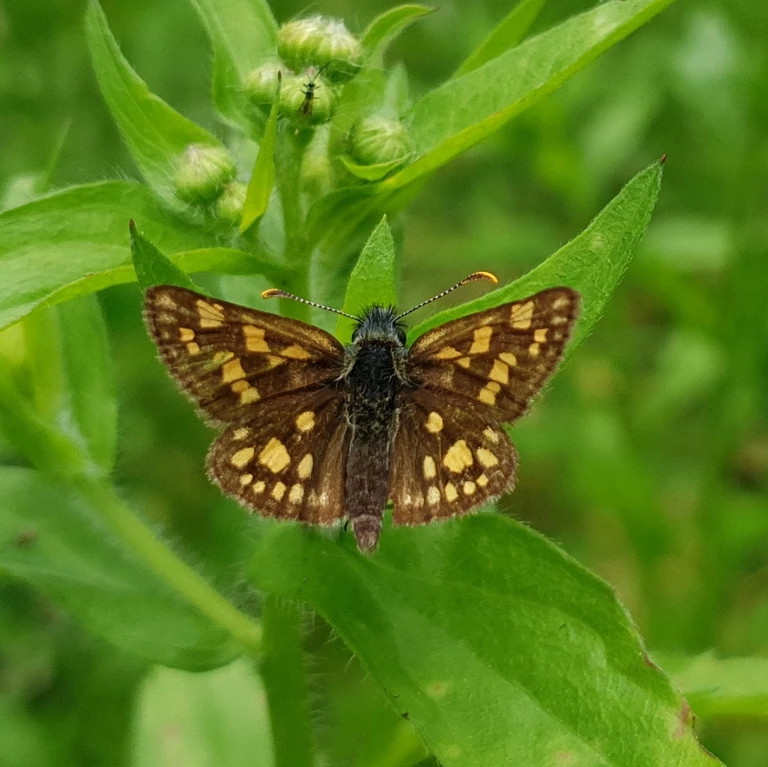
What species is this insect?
Carterocephalus palaemon
